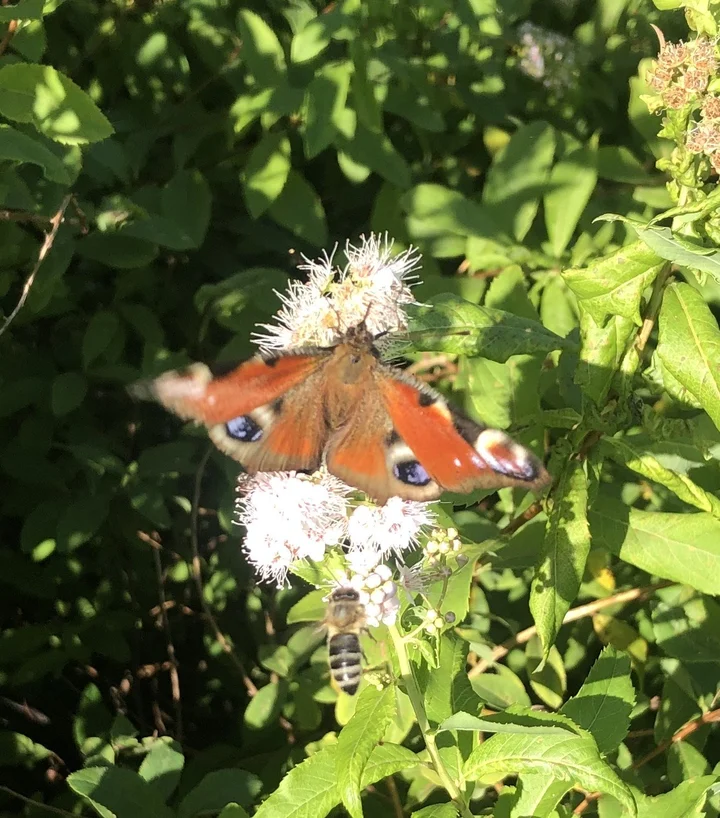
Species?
Aglais io
